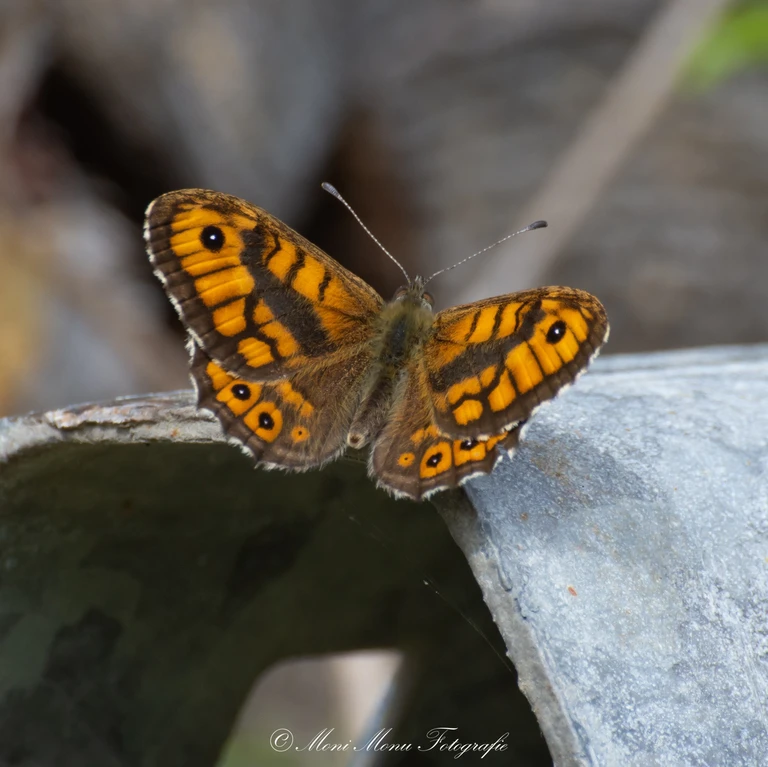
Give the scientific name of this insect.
Lasiommata megera (also Pararge megera)
